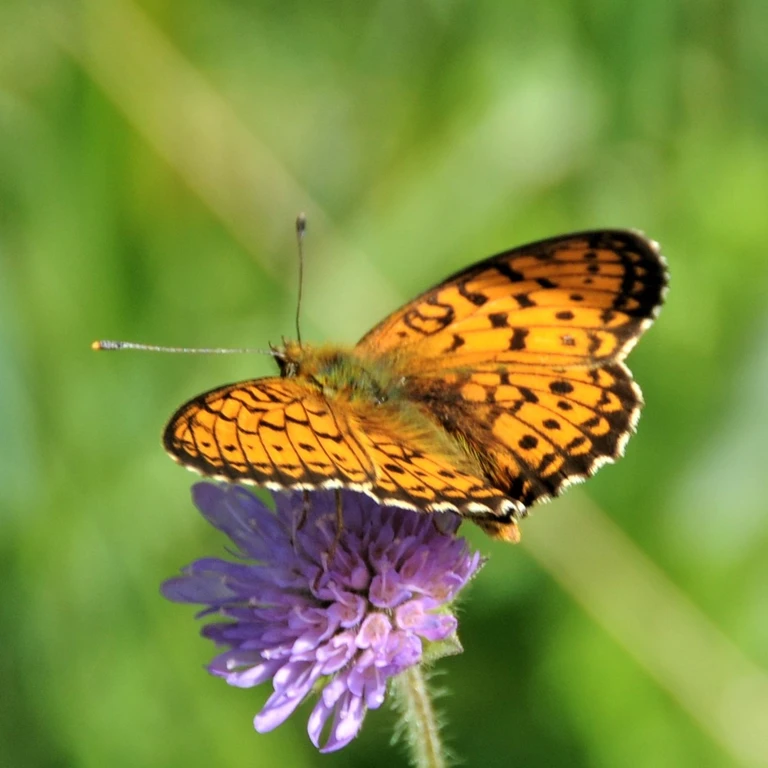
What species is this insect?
Brenthis ino
